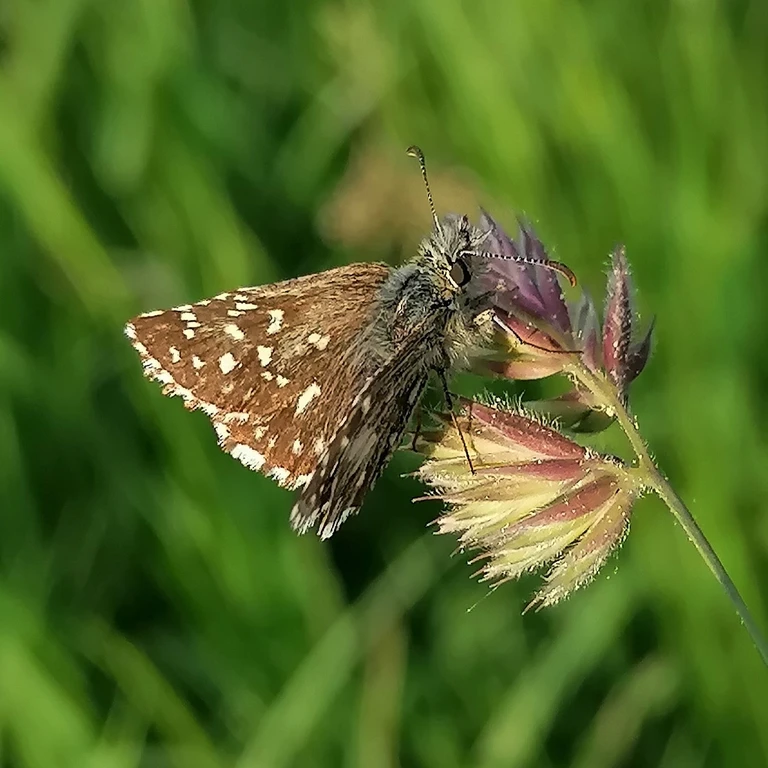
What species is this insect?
Pyrgus malvae
